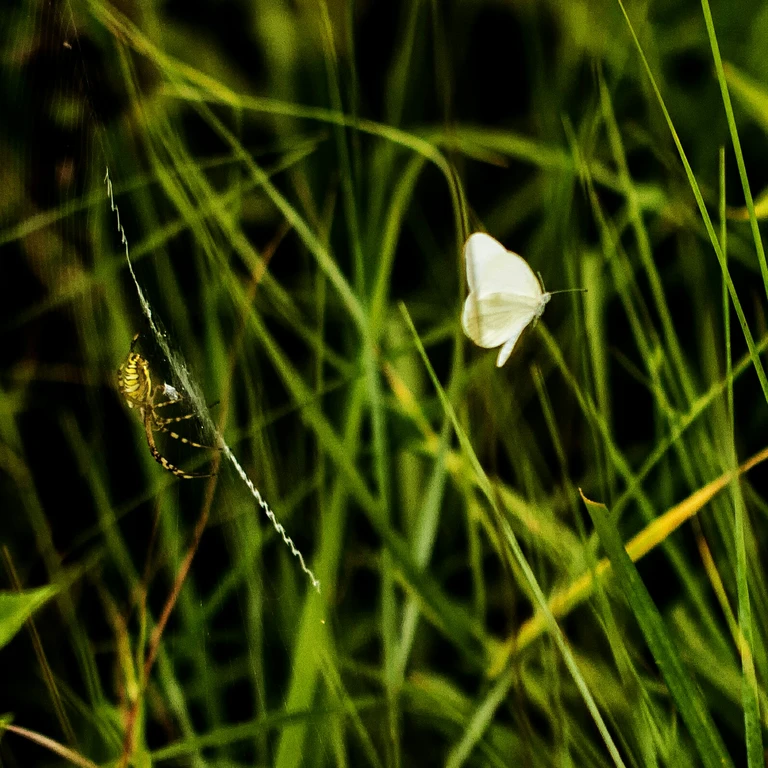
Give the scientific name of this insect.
Leptidea sinapis/juvernica
